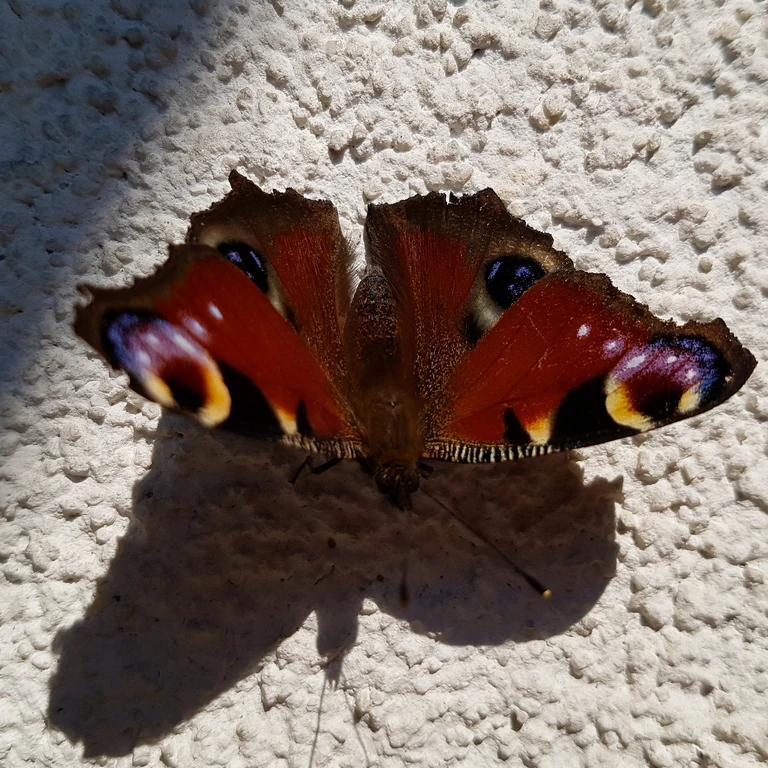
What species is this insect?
Aglais io
